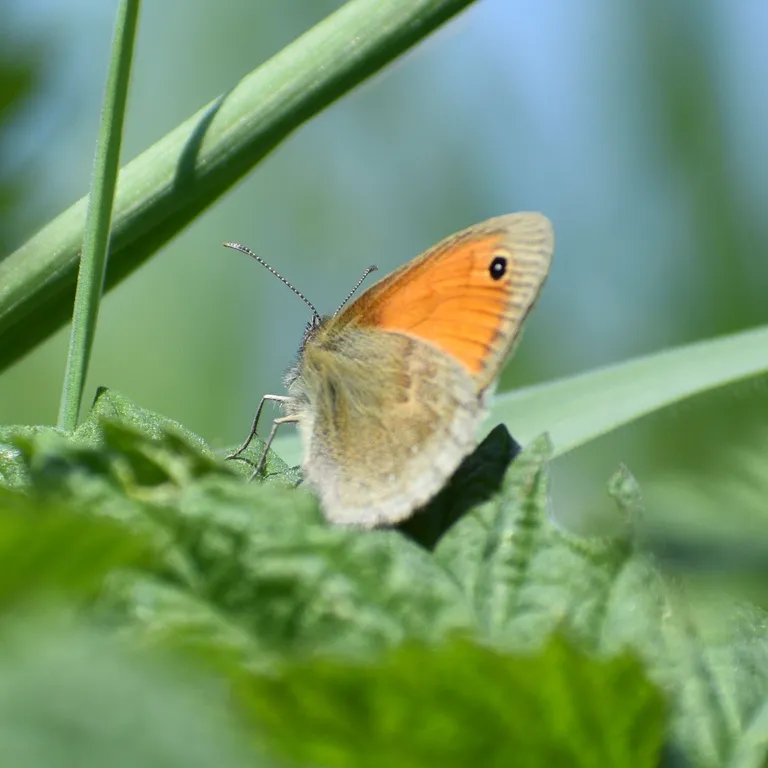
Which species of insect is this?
Coenonympha pamphilus
